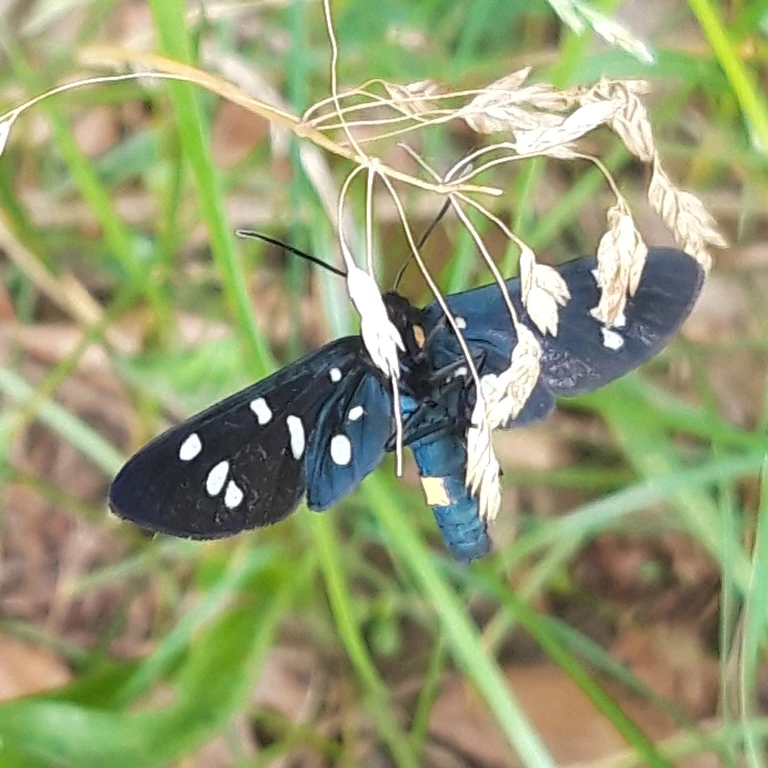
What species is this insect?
Amata phegea
